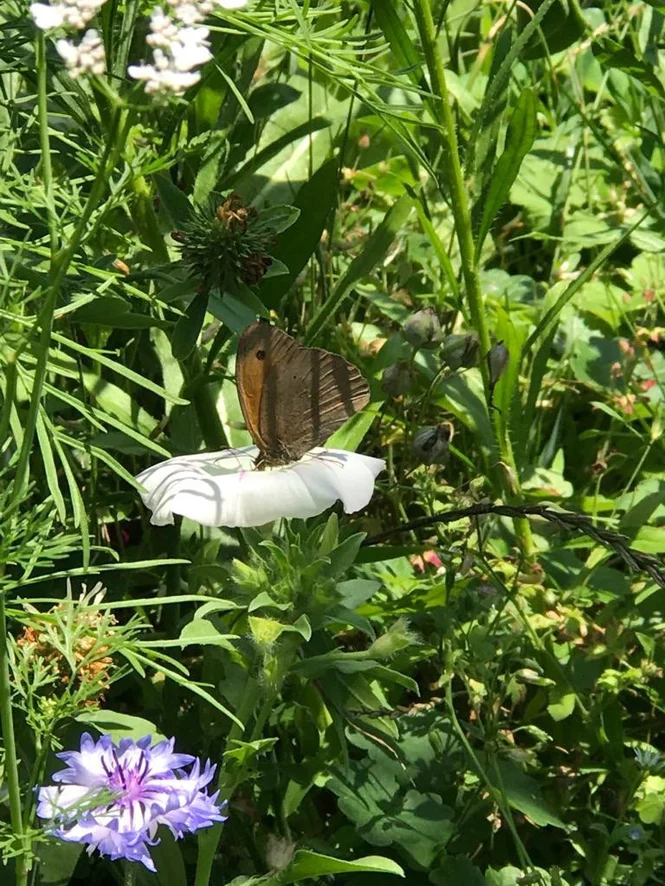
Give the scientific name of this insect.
Maniola jurtina
